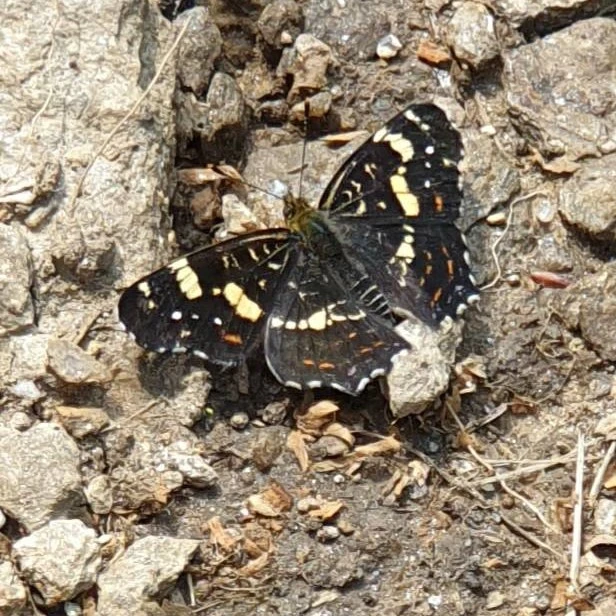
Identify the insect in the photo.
Araschnia levana
